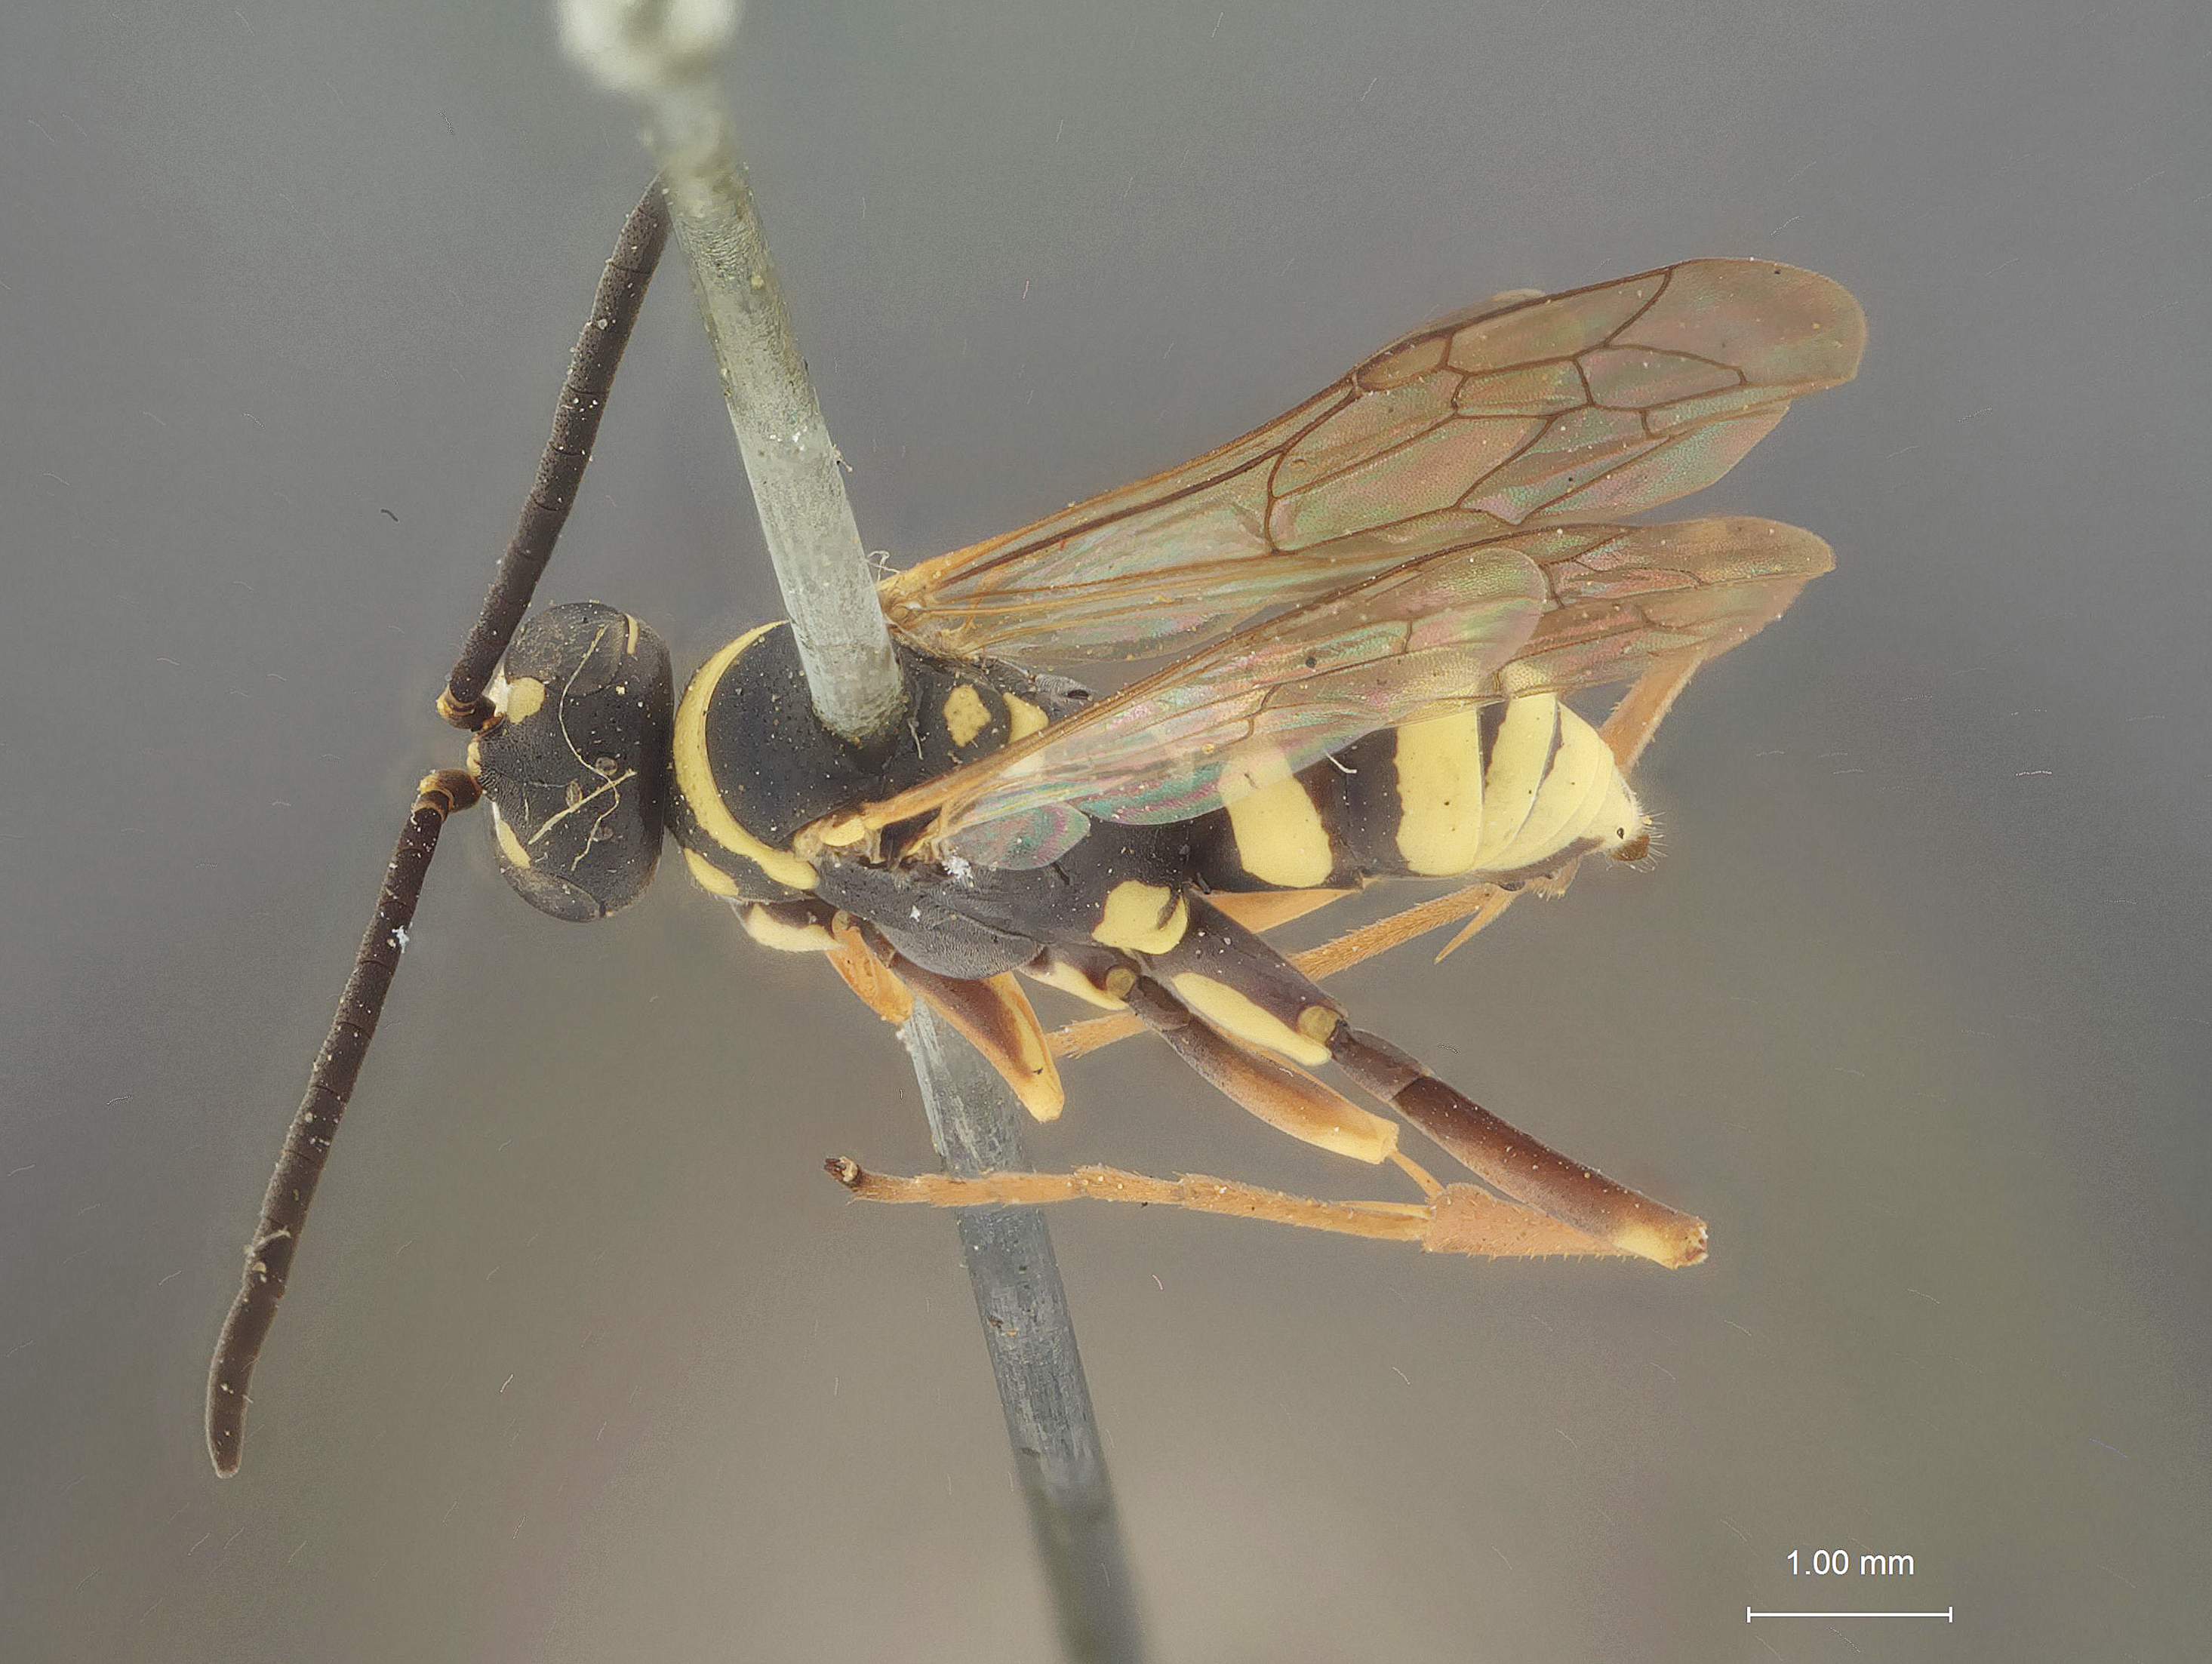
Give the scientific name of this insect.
Ceropales fraterna
